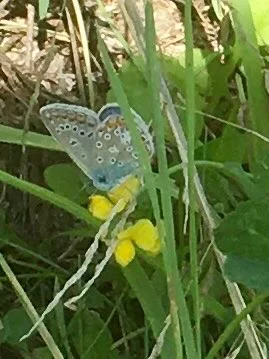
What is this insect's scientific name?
Polyommatus icarus
